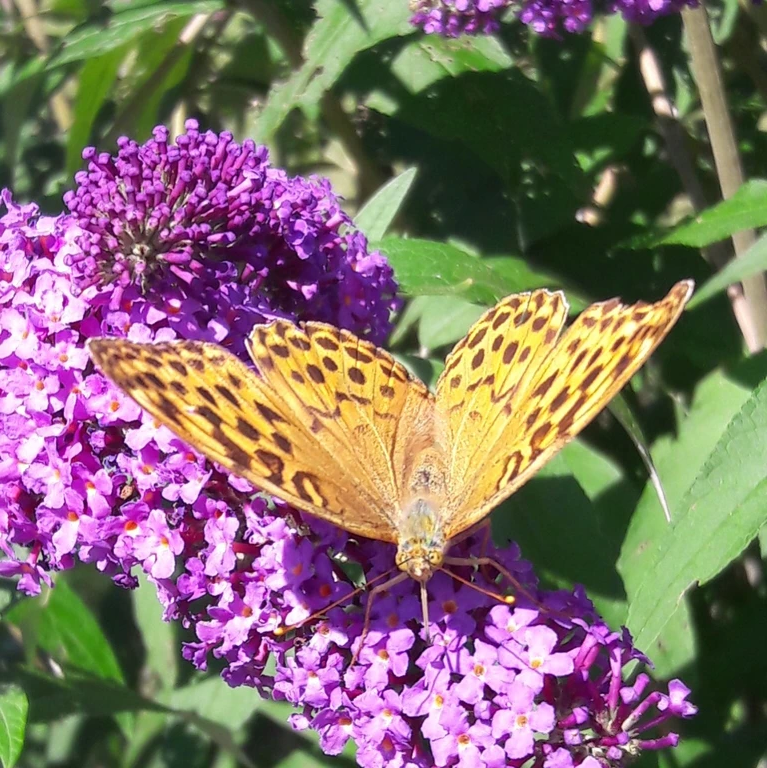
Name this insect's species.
Argynnis paphia
